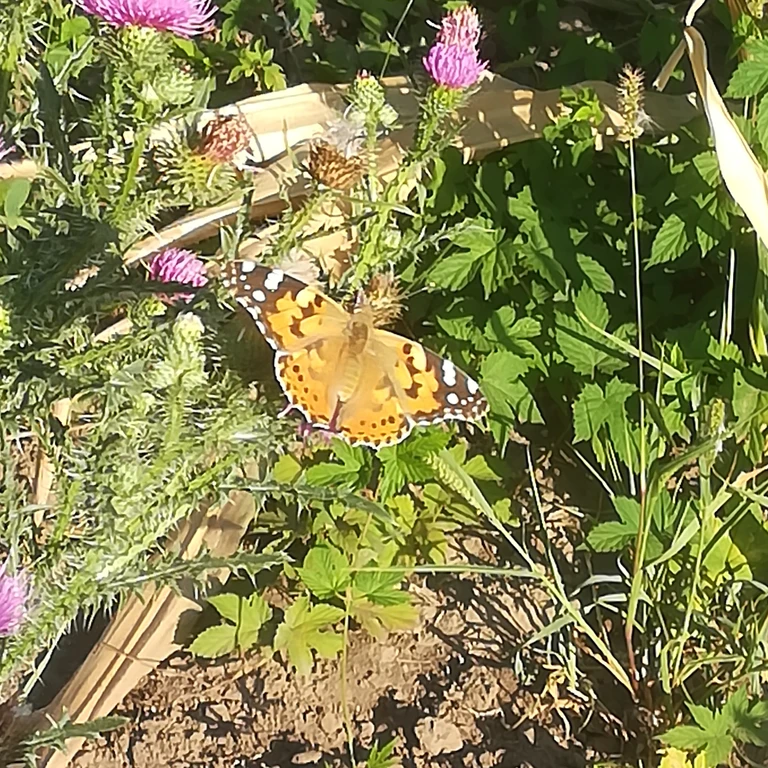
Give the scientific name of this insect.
Vanessa cardui
